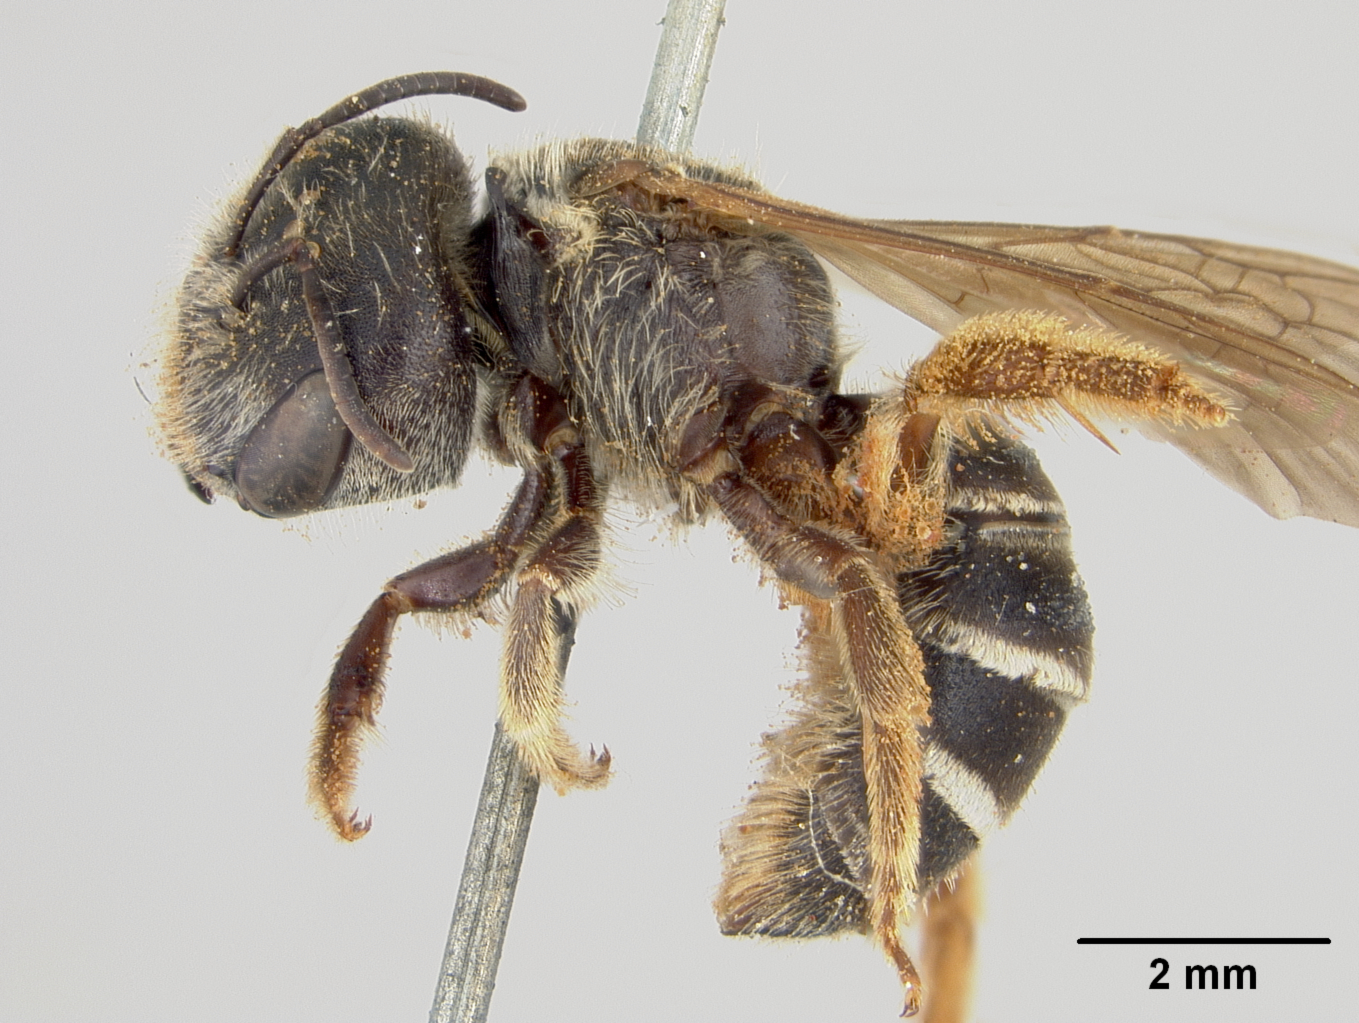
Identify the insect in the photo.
Halictus townsendi
